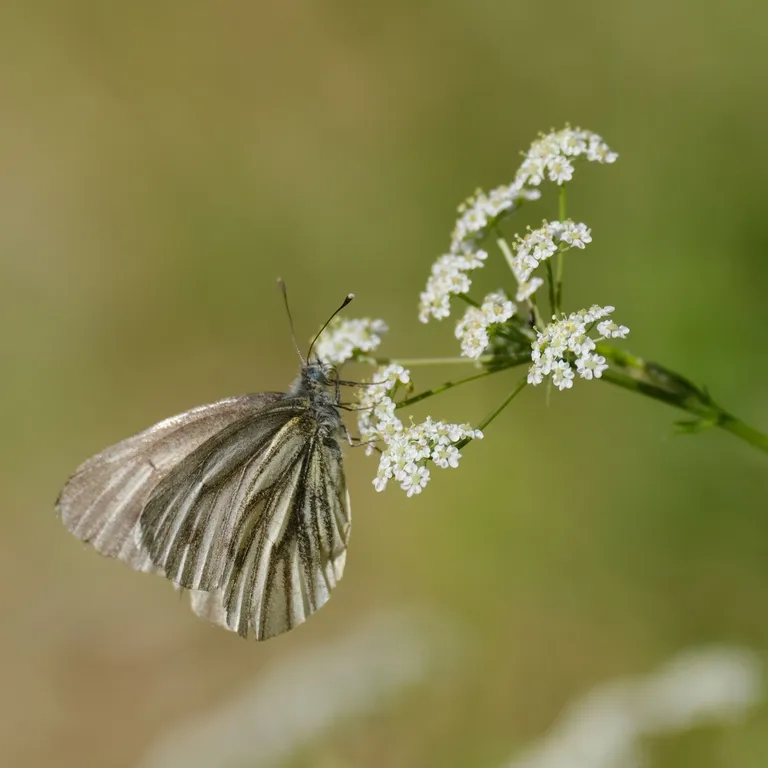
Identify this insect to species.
Pieris bryoniae
